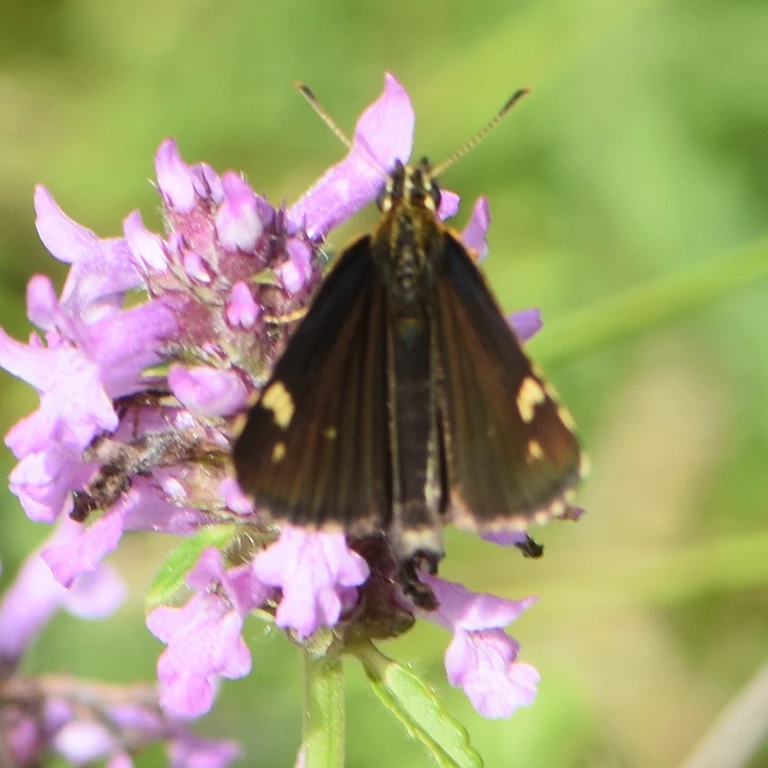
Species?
Heteropterus morpheus
